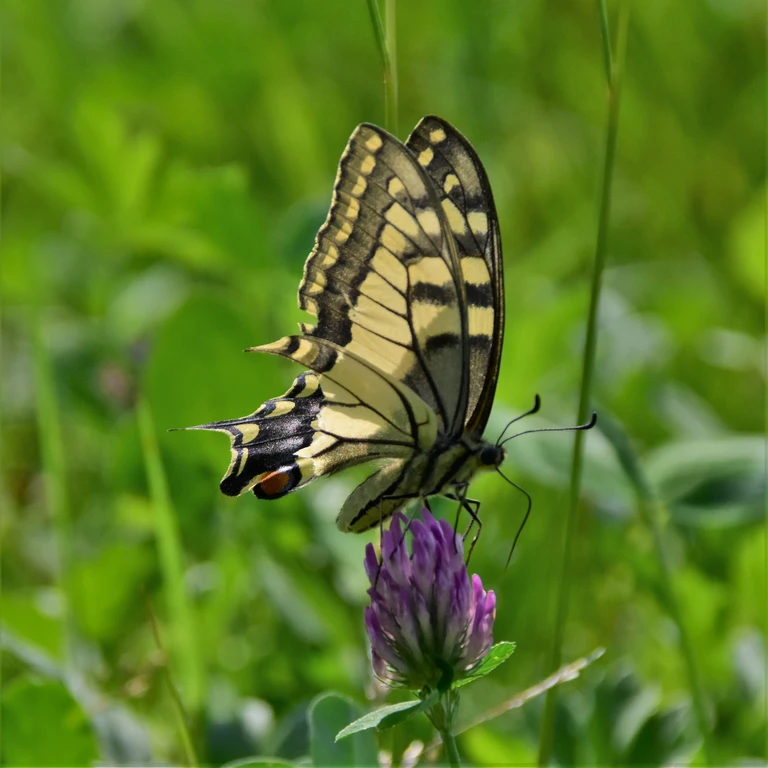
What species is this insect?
Papilio machaon
